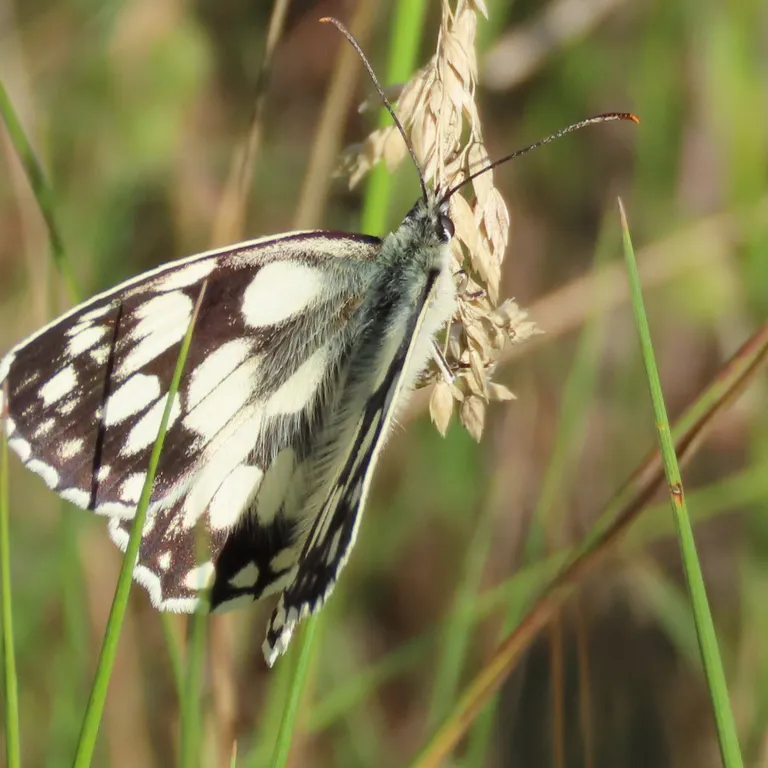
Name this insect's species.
Melanargia galathea
